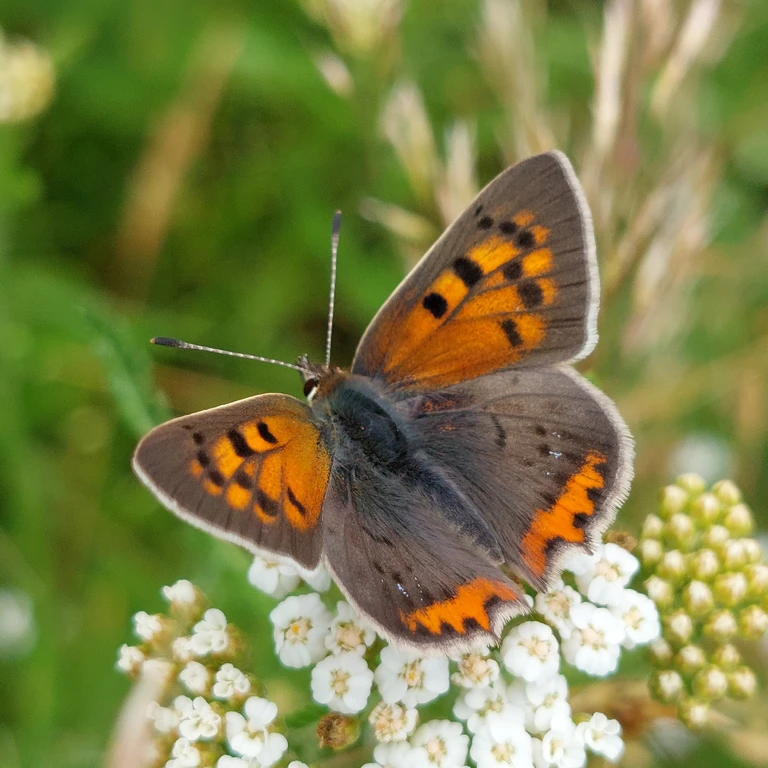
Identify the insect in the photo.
Lycaena phlaeas
